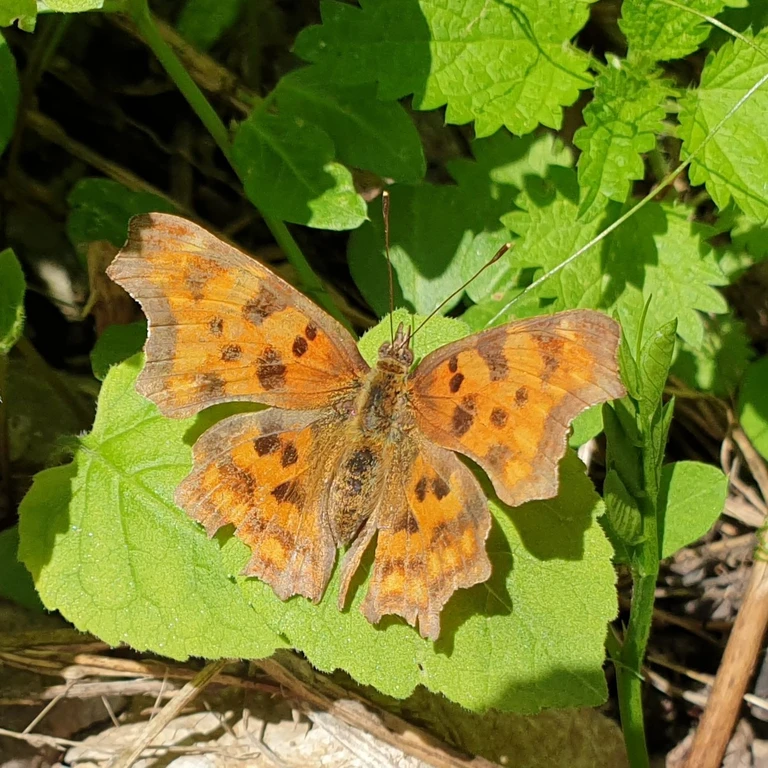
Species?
Polygonia c-album
